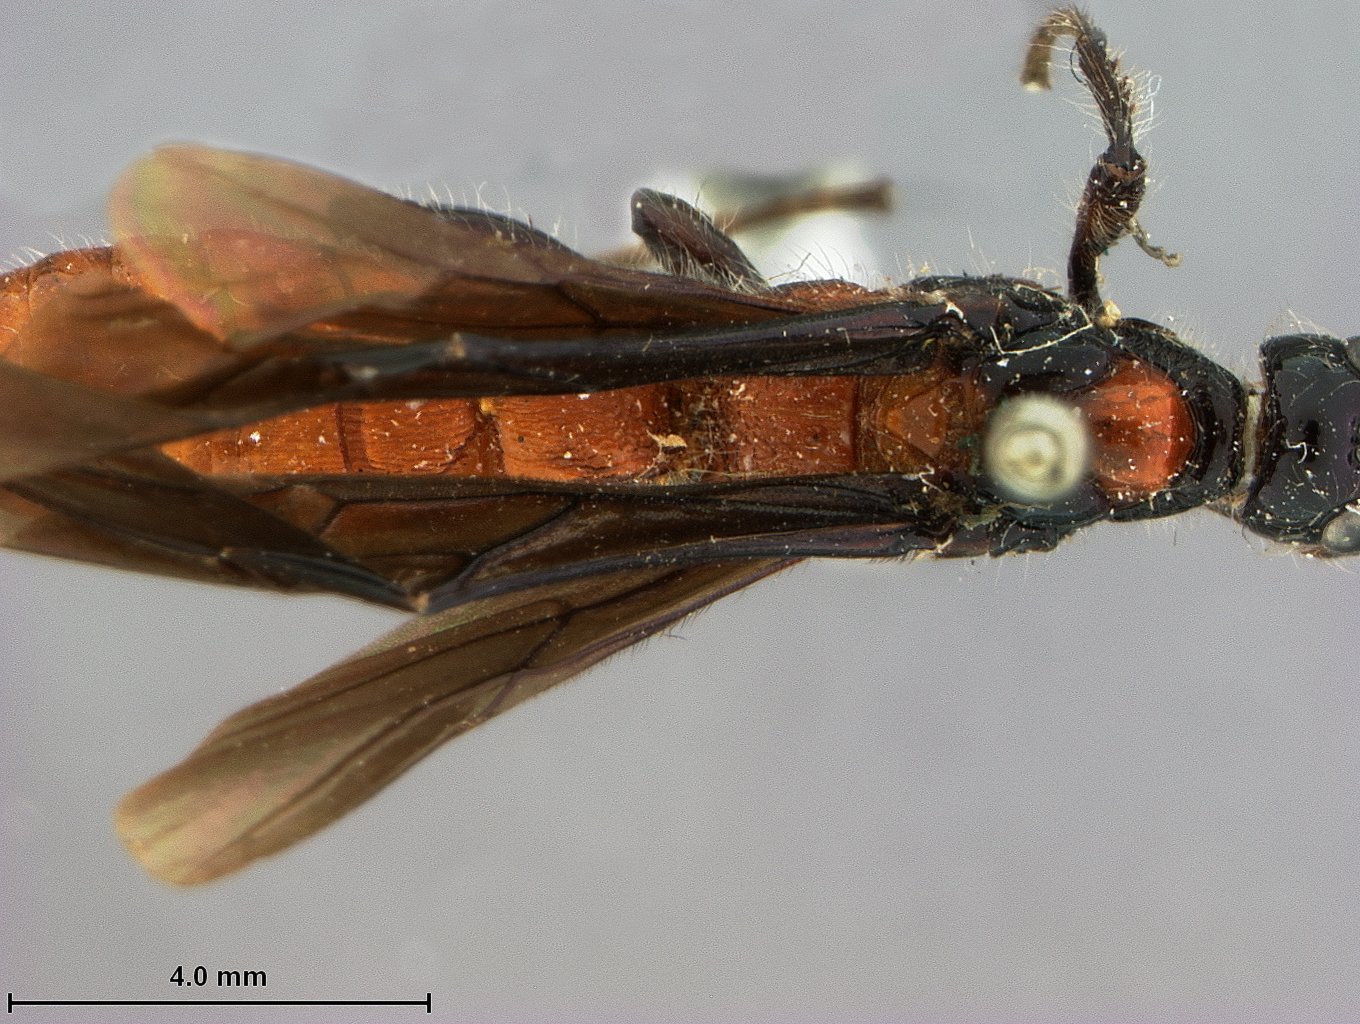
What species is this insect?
Odontobracon grandis
